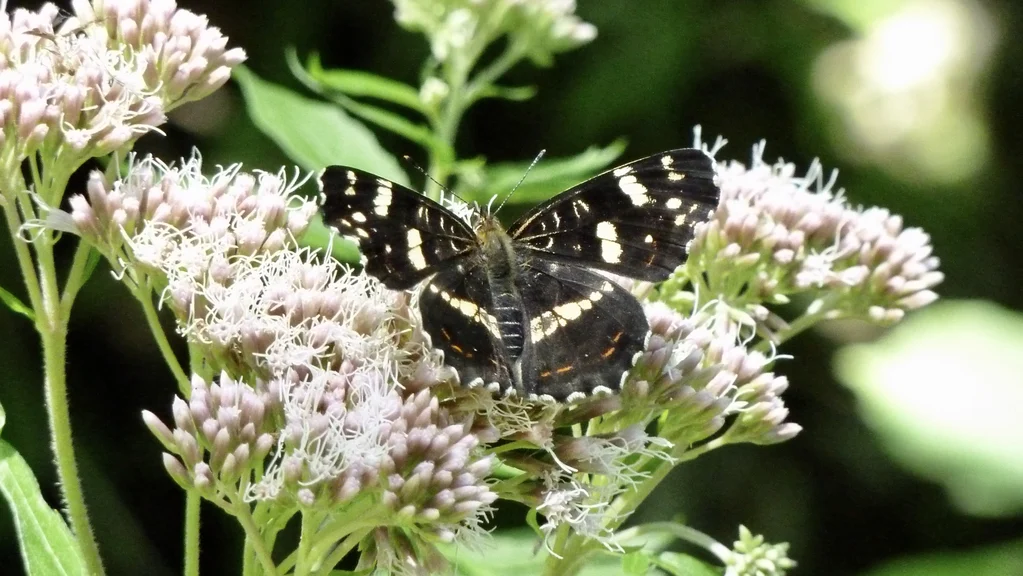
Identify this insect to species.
Araschnia levana
